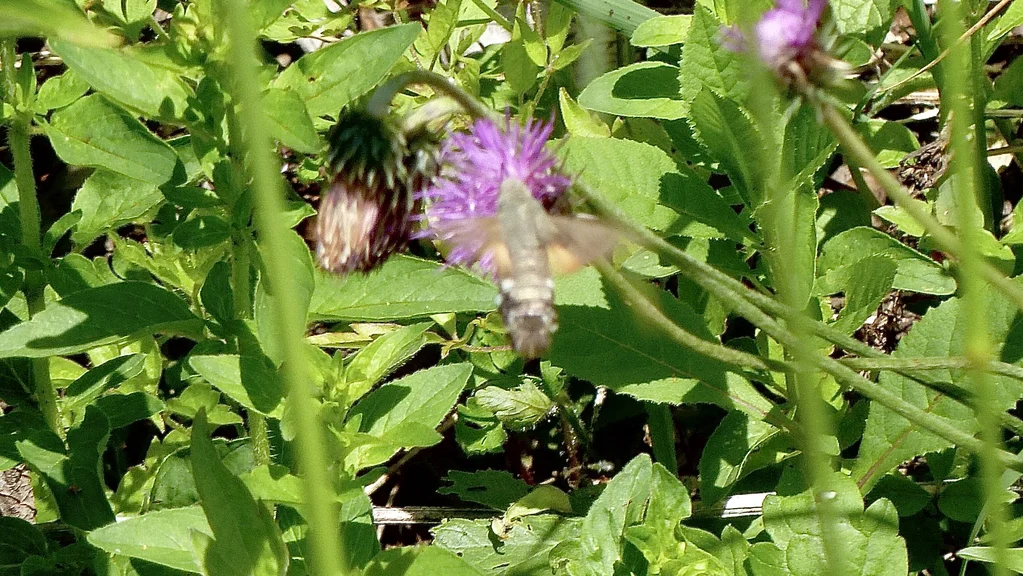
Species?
Macroglossum stellatarum
